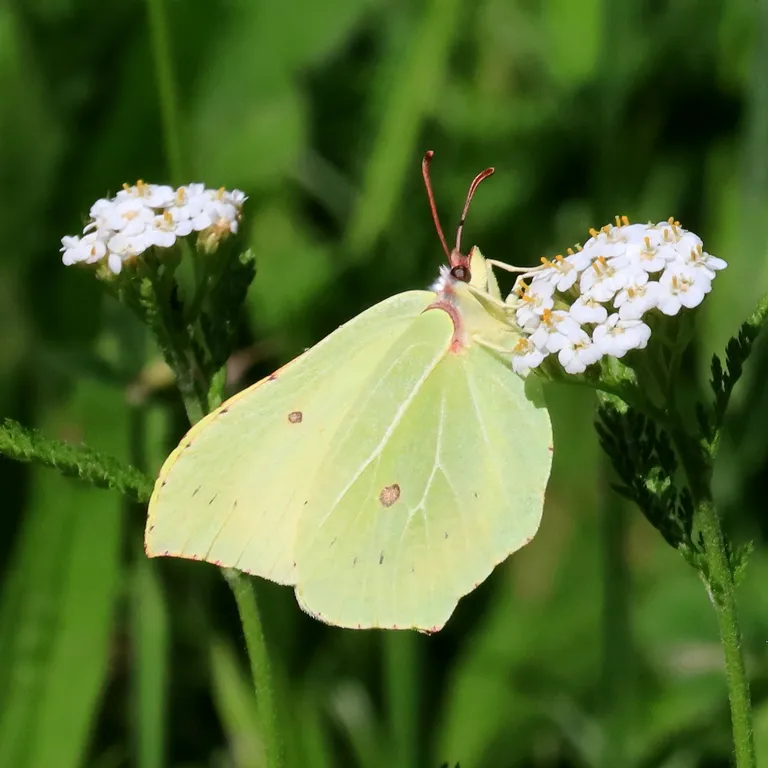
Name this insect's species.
Gonepteryx rhamni
